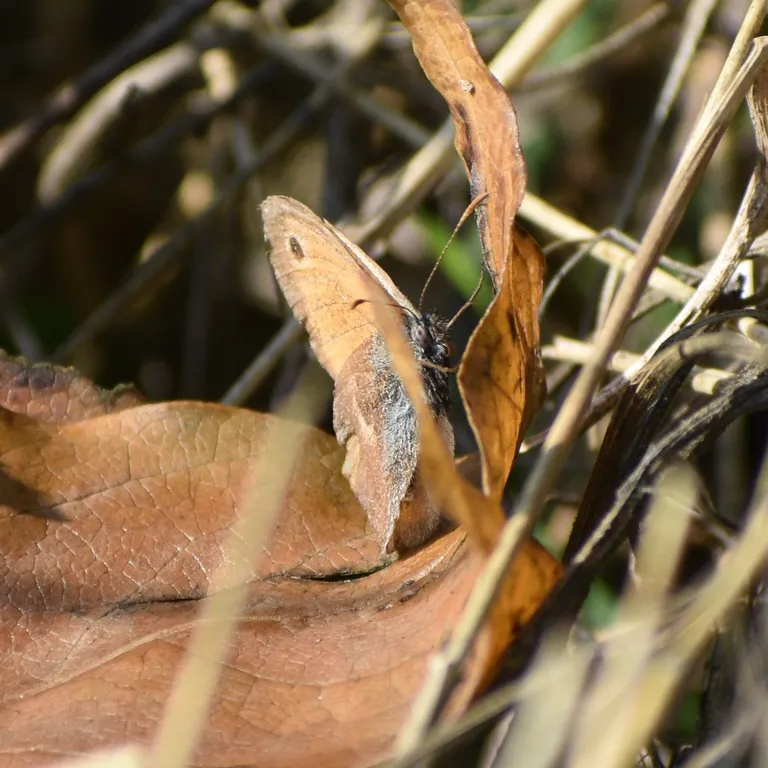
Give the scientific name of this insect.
Coenonympha pamphilus
